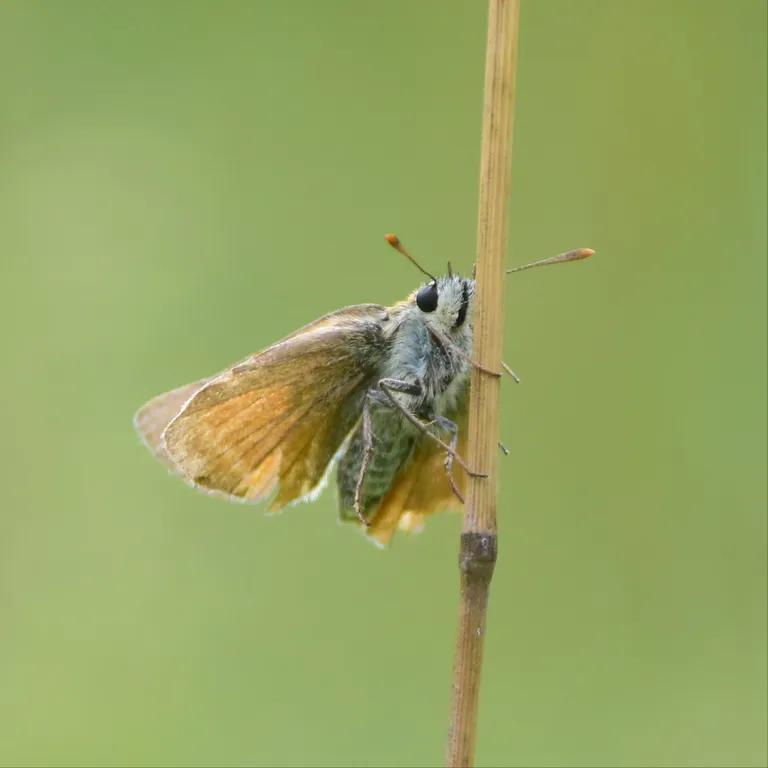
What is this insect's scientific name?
Thymelicus sylvestris
